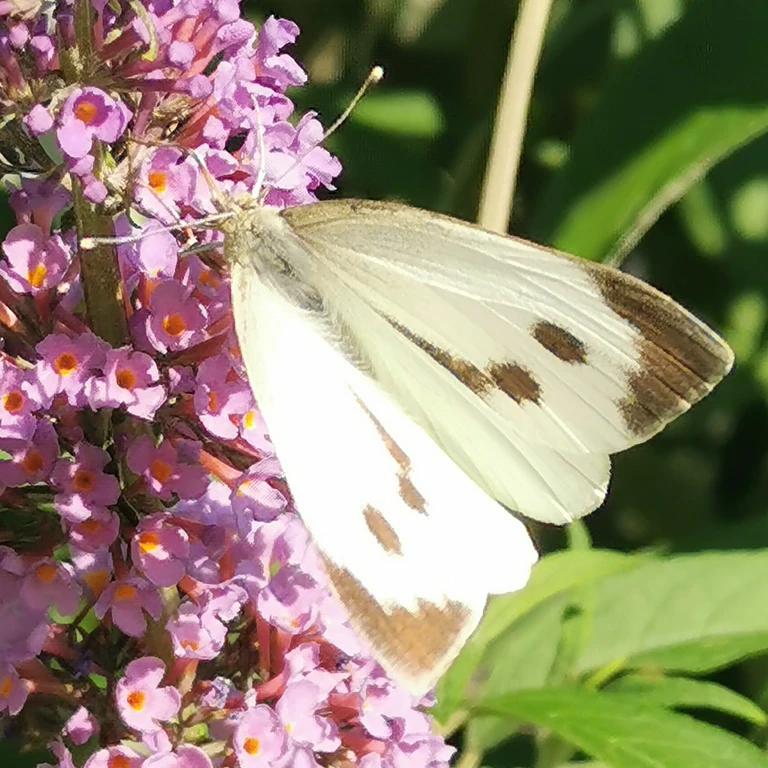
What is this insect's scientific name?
Pieris brassicae
